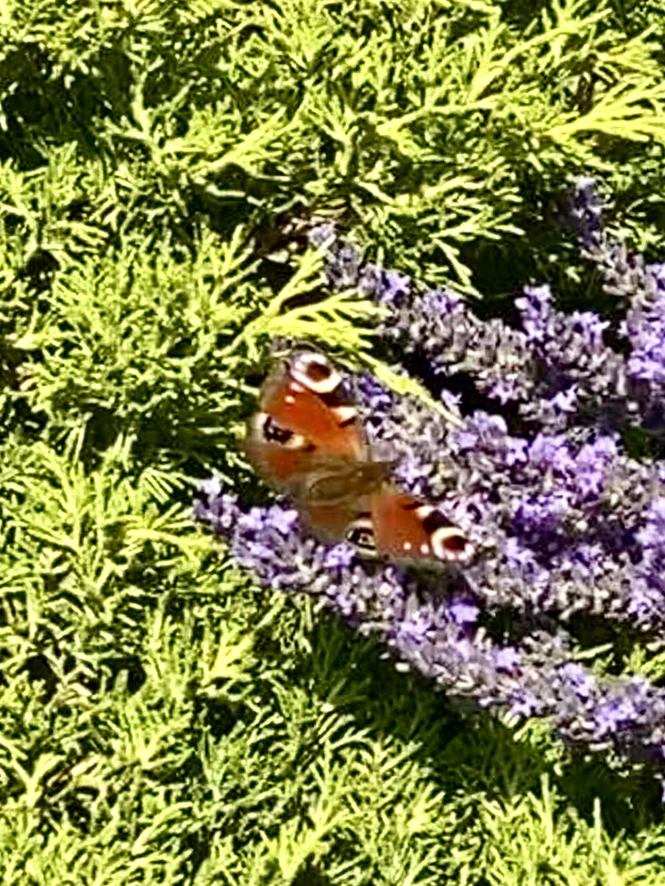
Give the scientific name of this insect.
Aglais io
